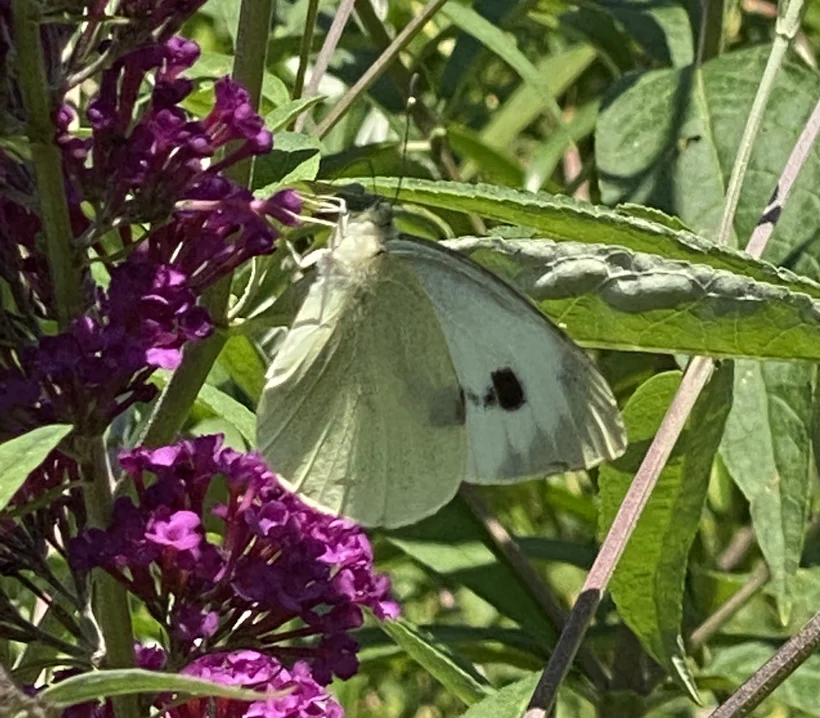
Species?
Pieris brassicae
